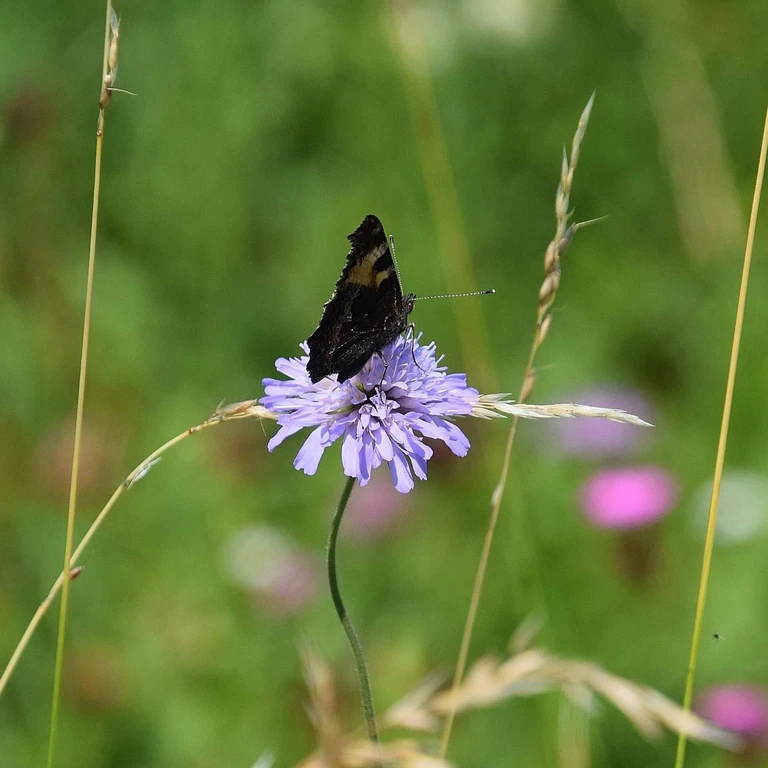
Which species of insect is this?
Aglais urticae
